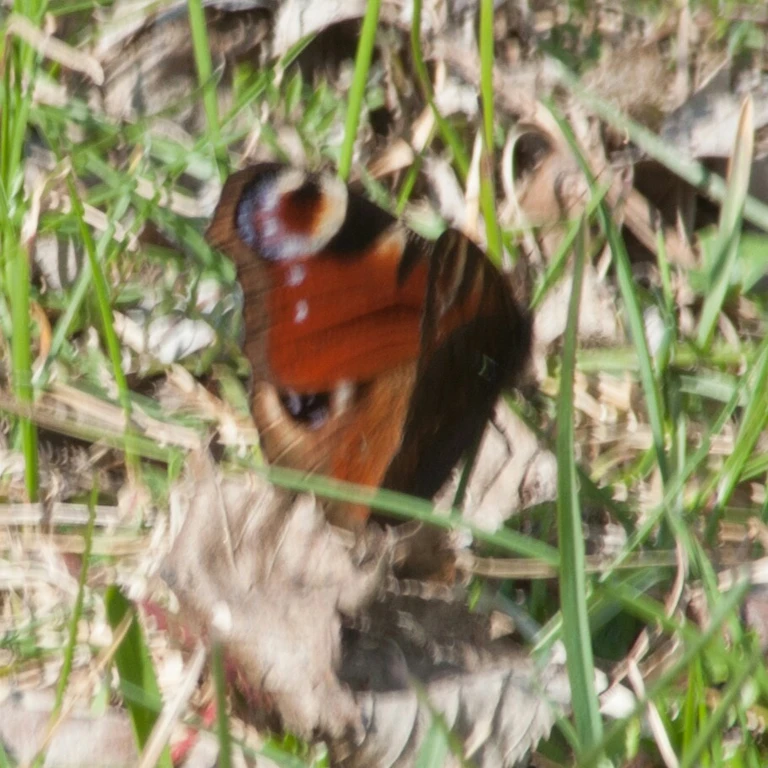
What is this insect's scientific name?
Aglais io
